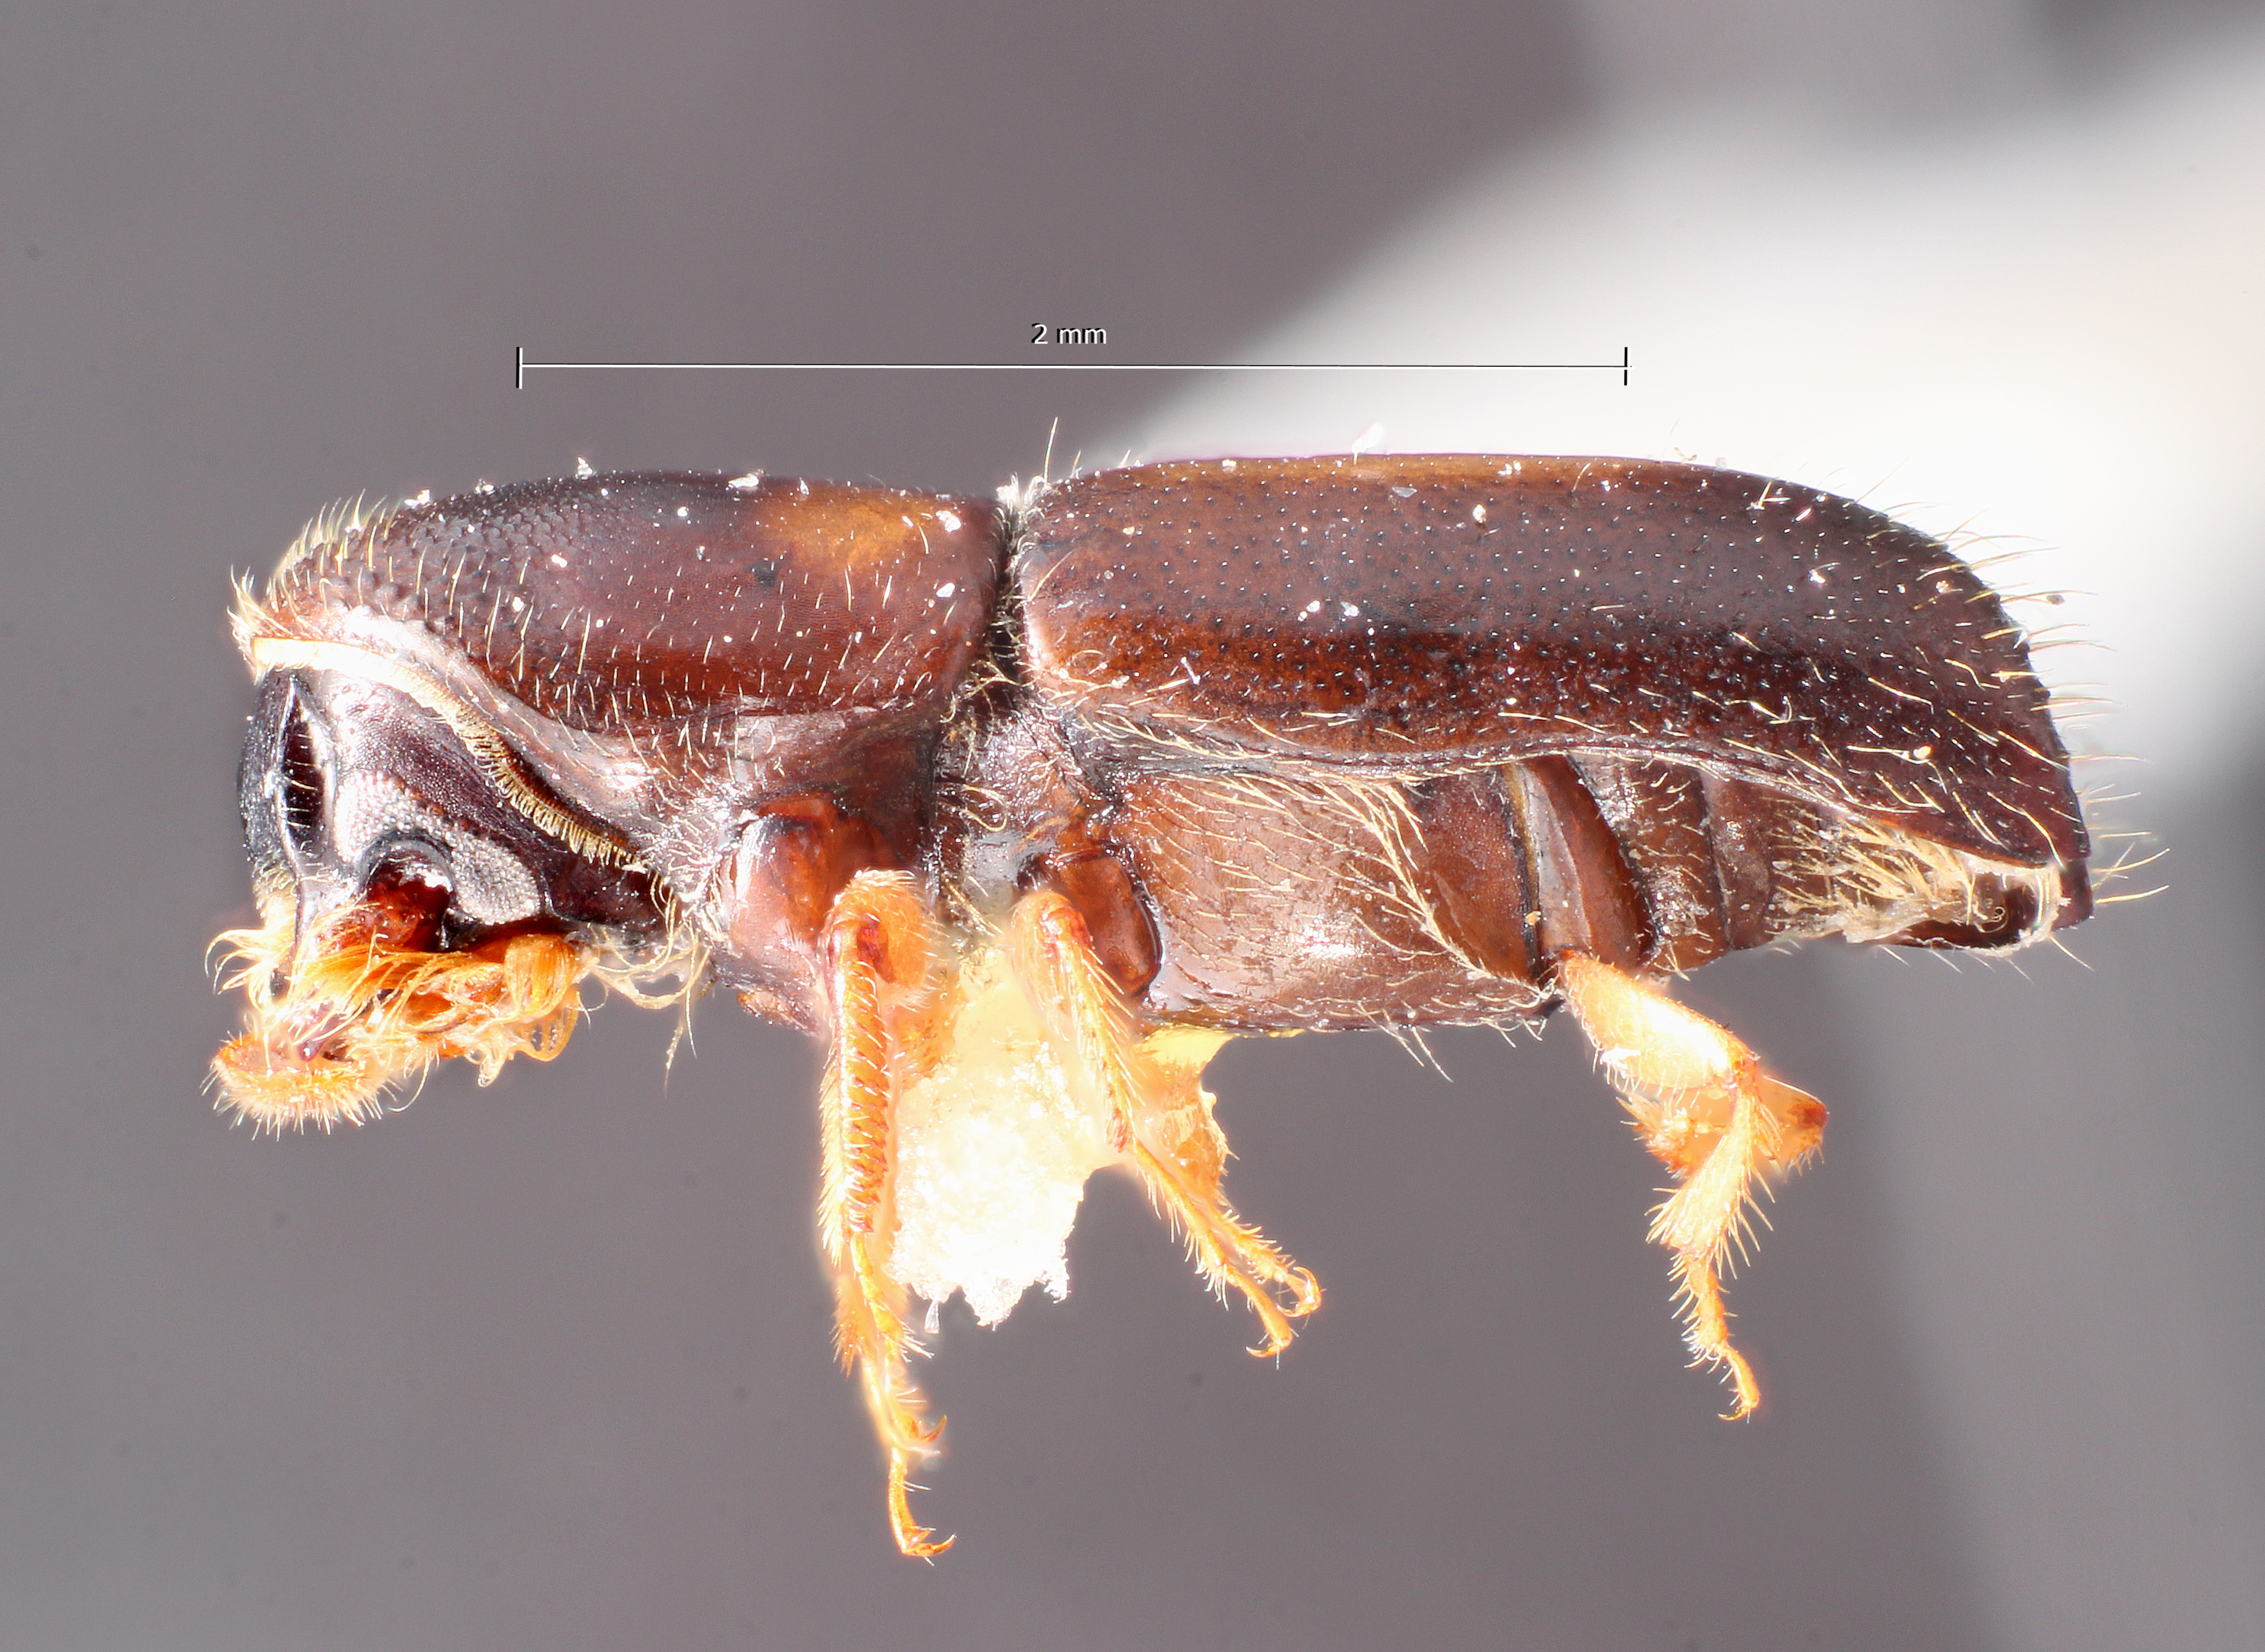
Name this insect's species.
Monarthrum bicolor
